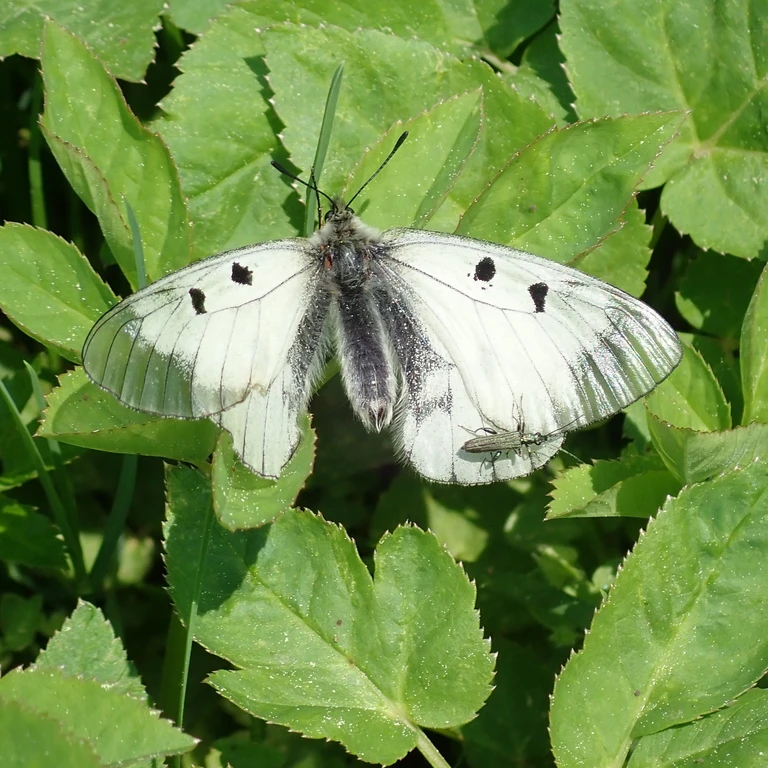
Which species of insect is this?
Parnassius mnemosyne
